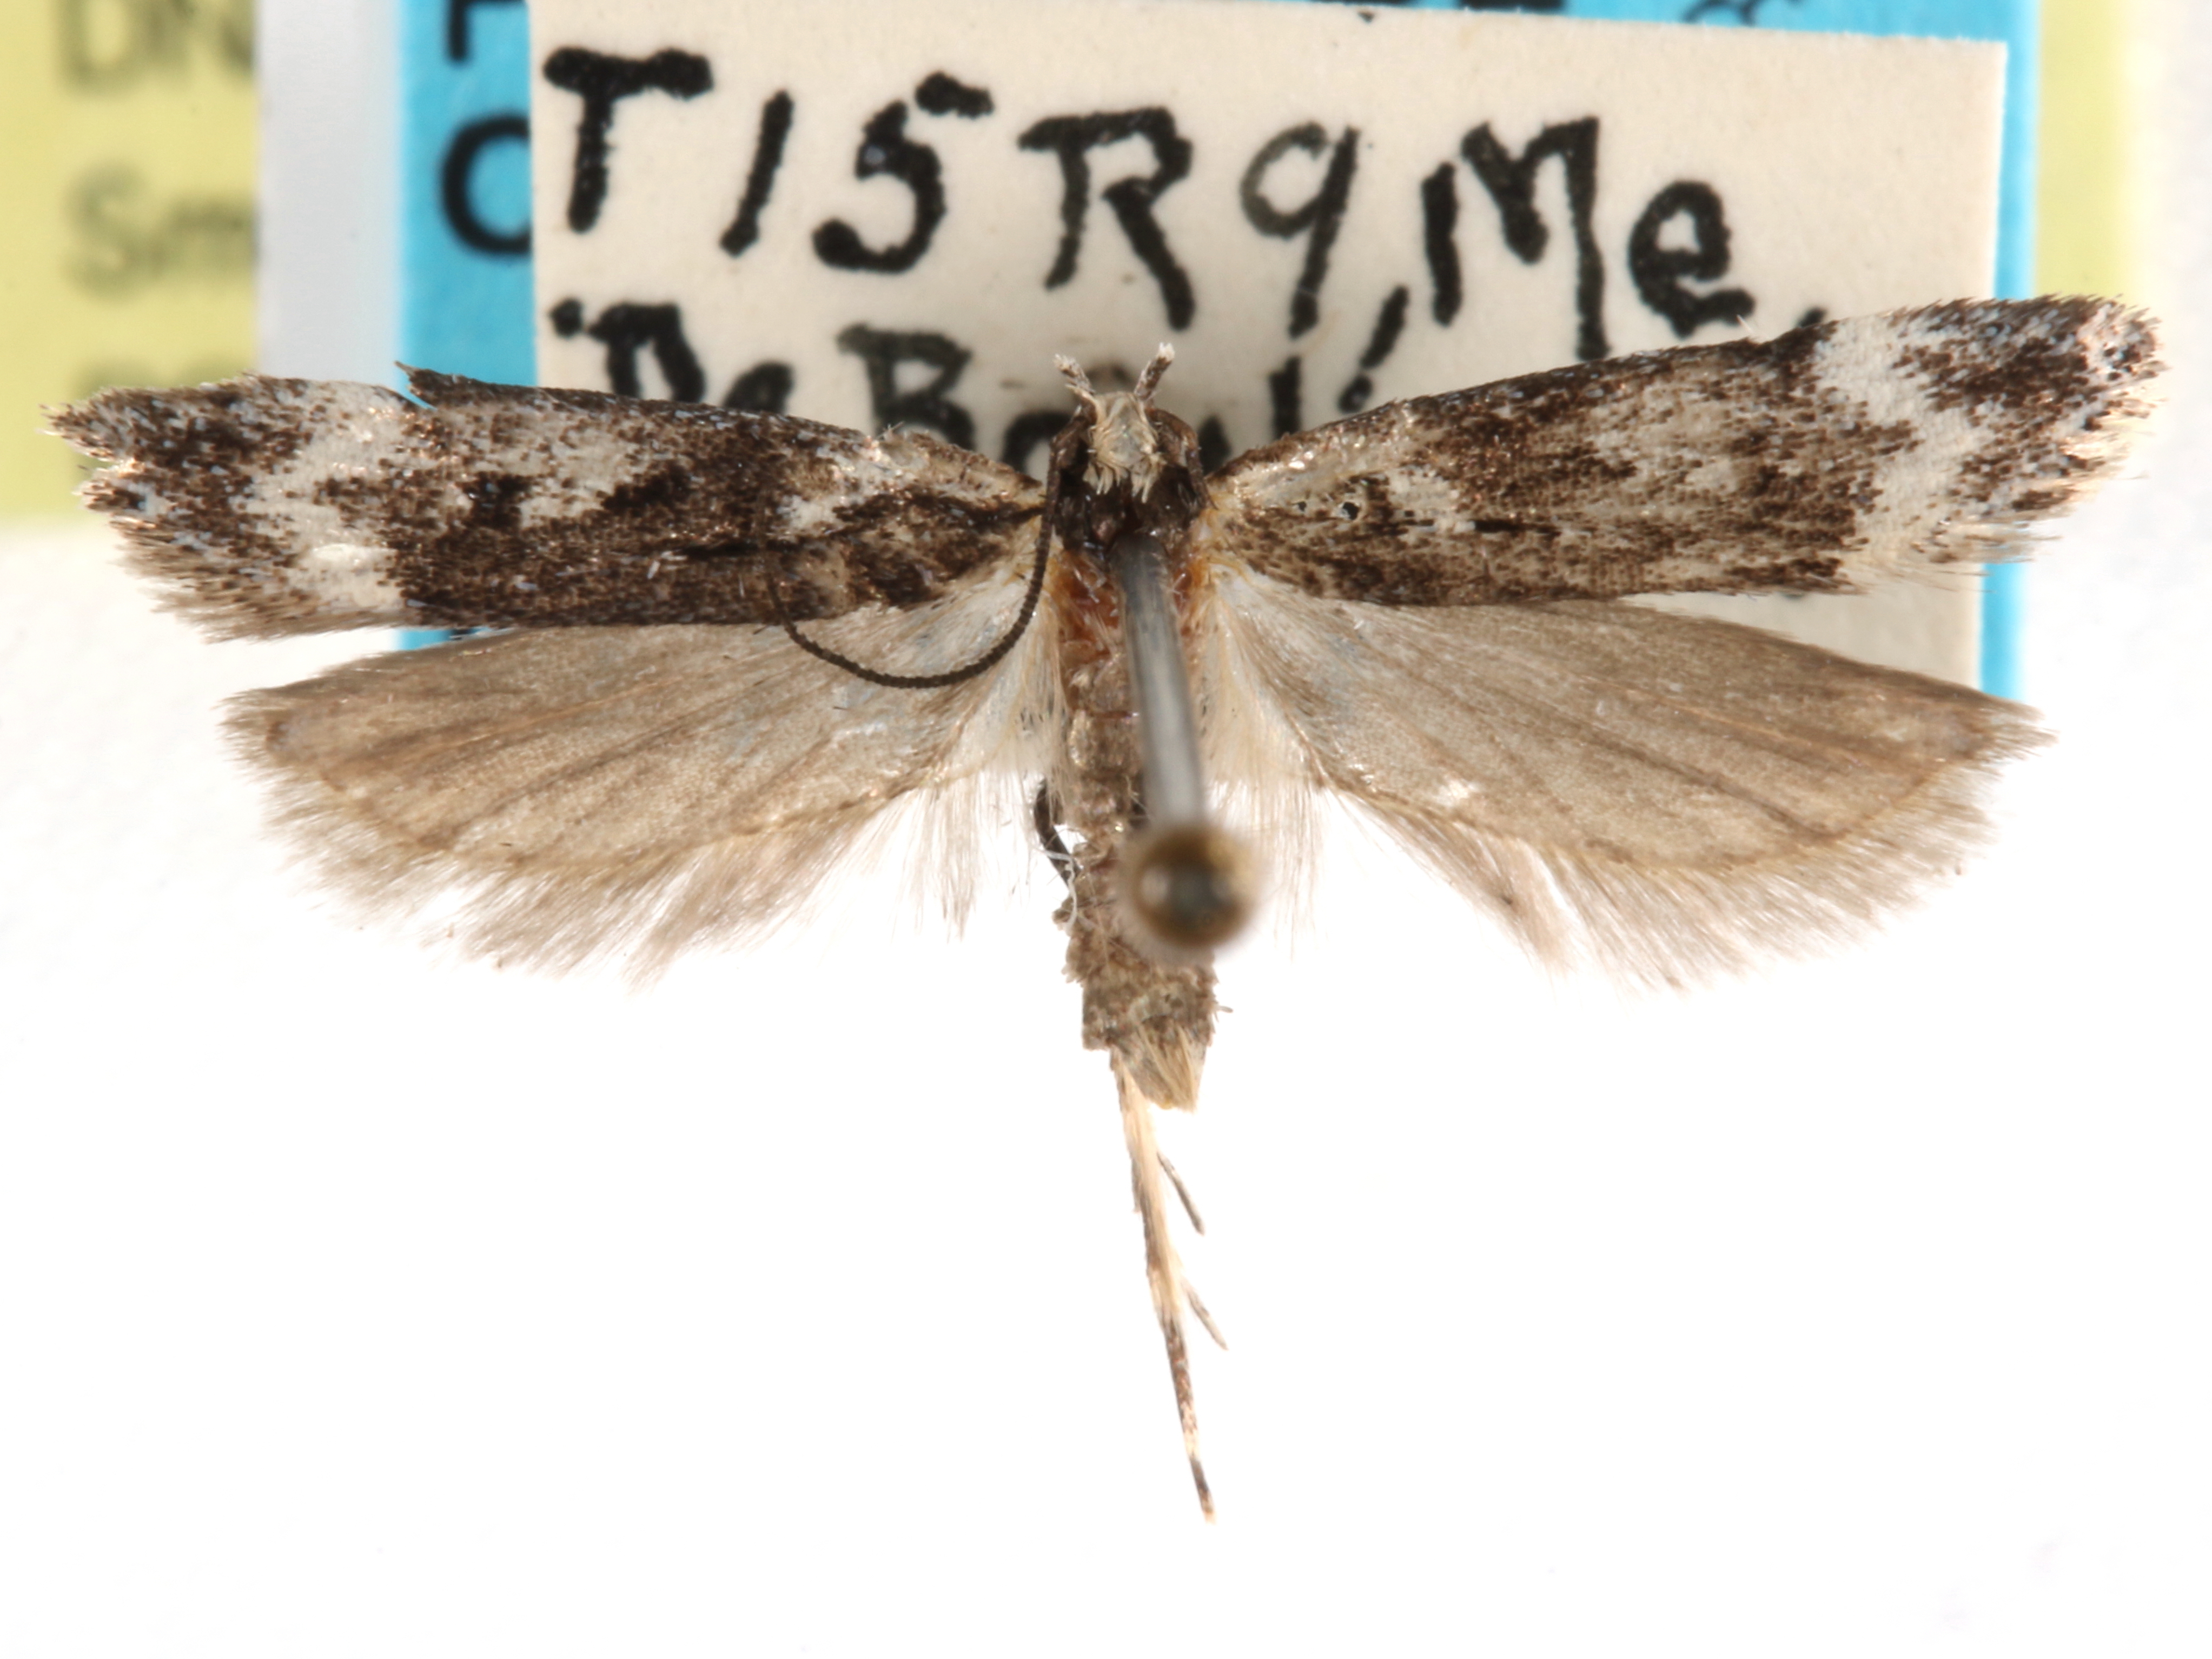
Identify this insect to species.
Chionodes sattleri
